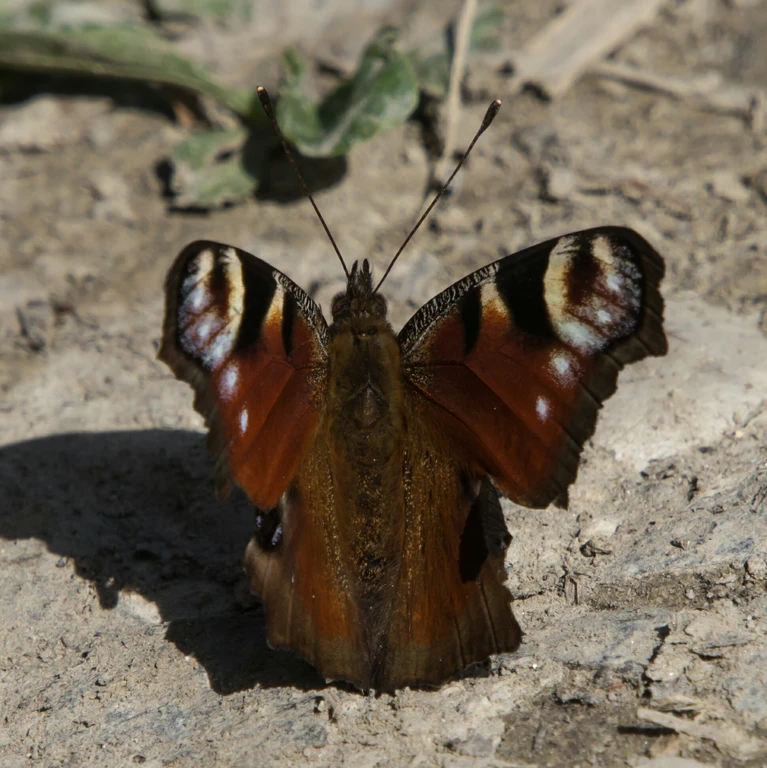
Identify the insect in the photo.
Aglais io
